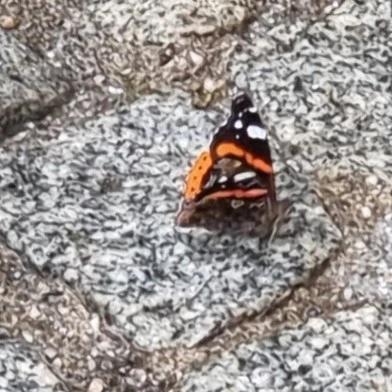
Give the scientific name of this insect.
Vanessa atalanta
